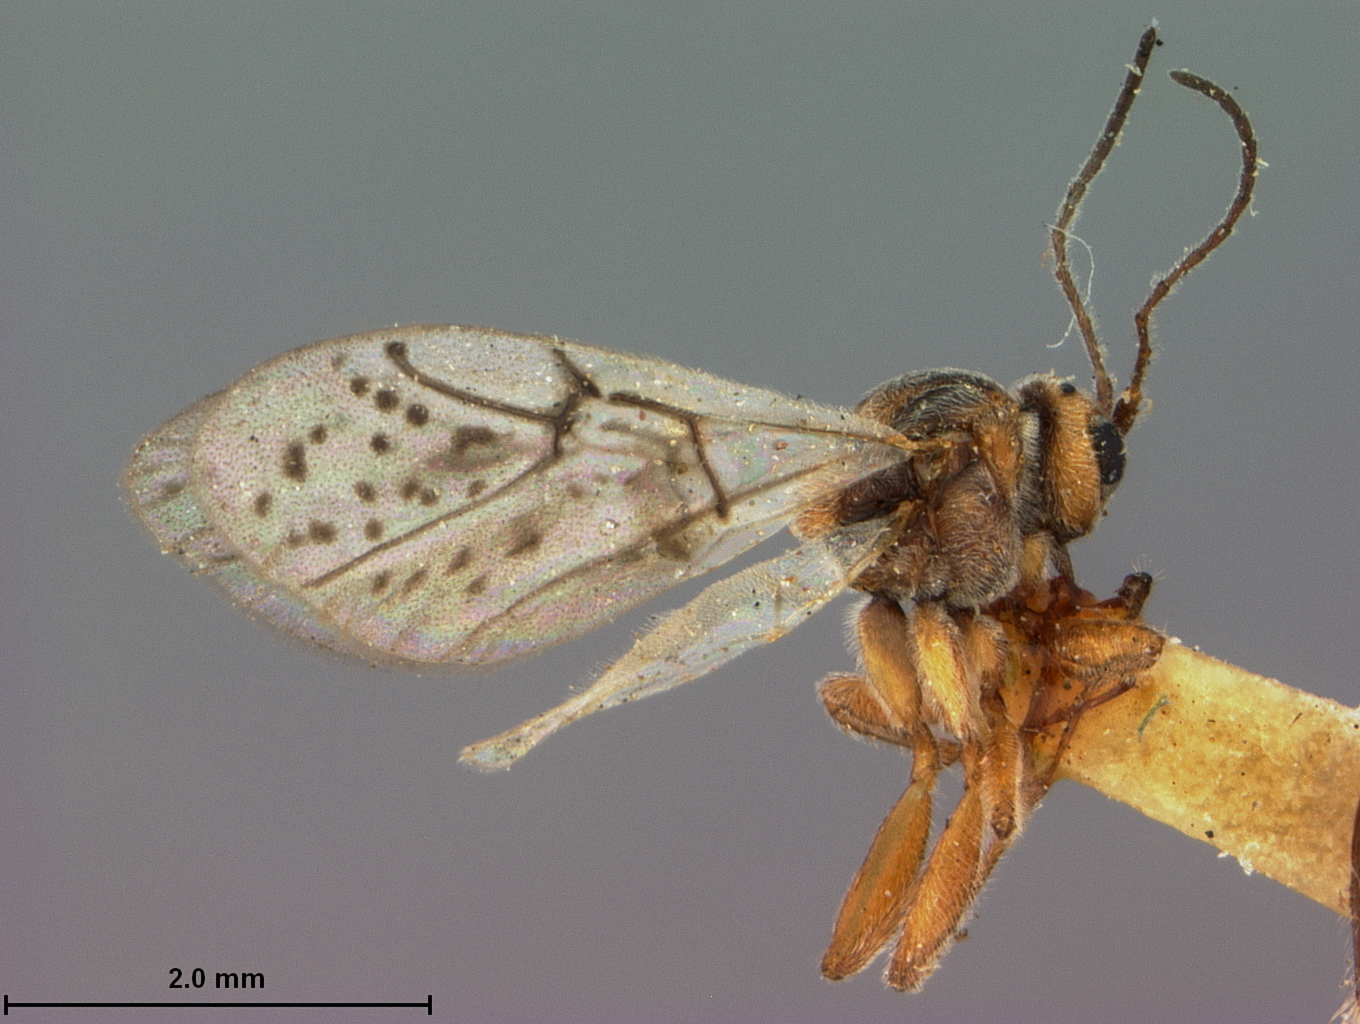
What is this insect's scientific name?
Dryophanta multipunctata
